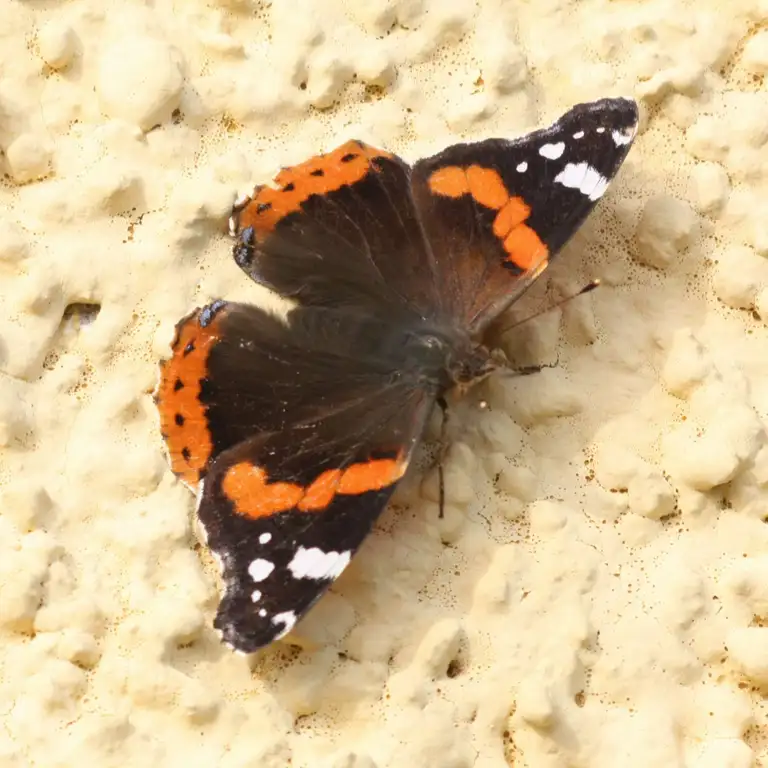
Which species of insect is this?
Vanessa atalanta
